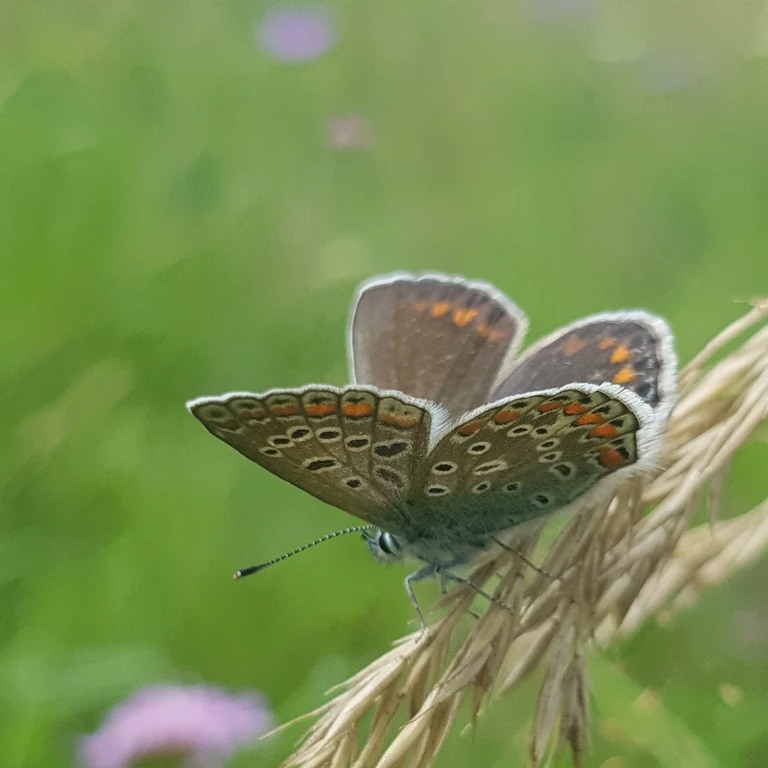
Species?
Polyommatus icarus
